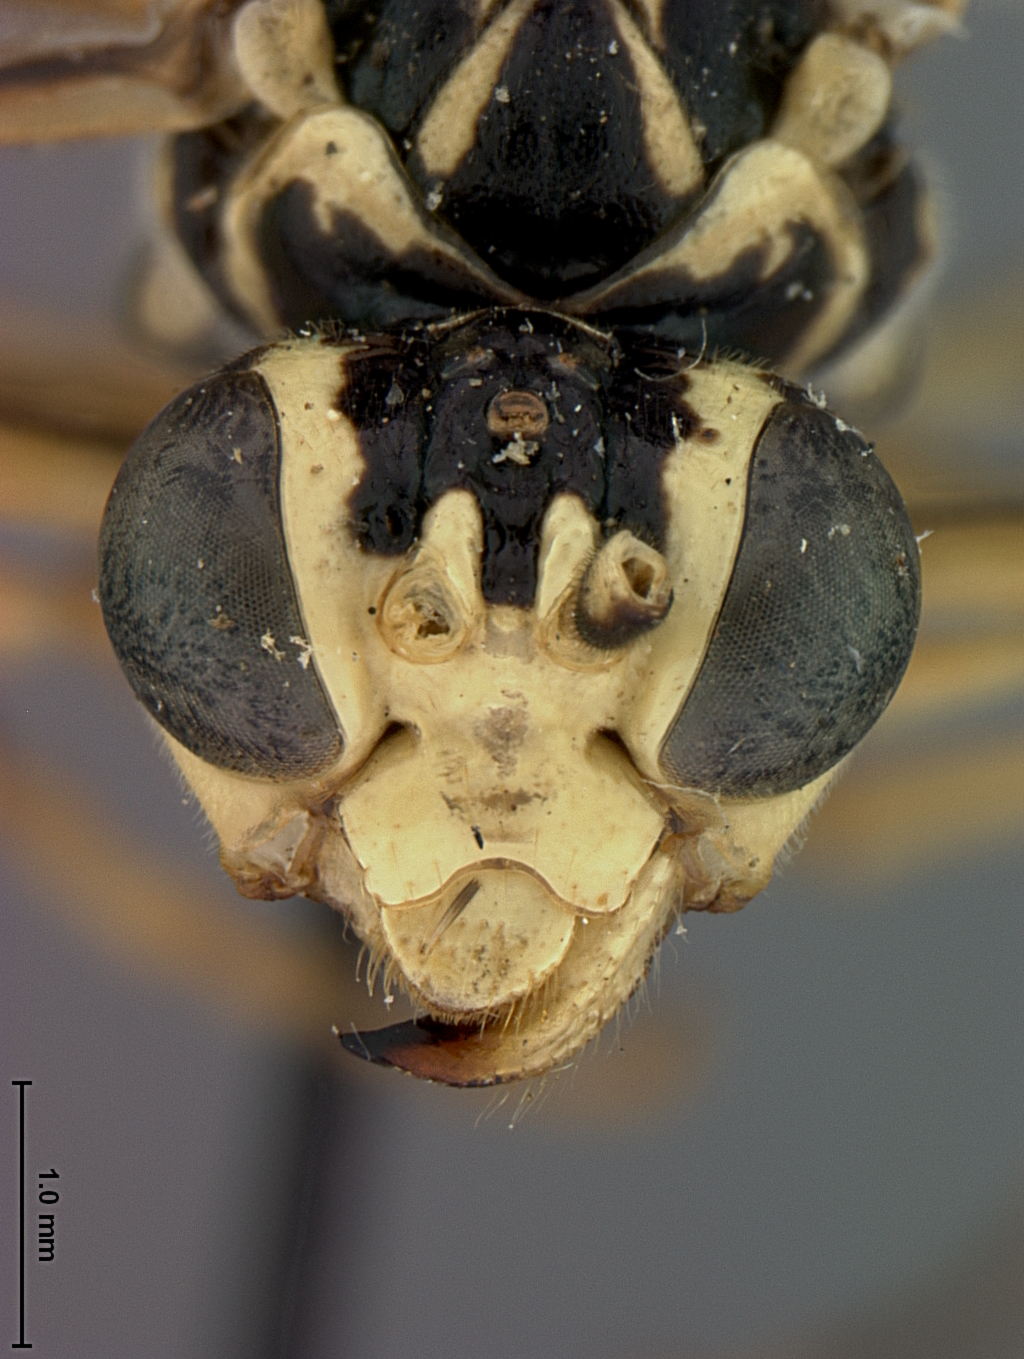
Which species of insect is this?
Tenthredella fisheri
